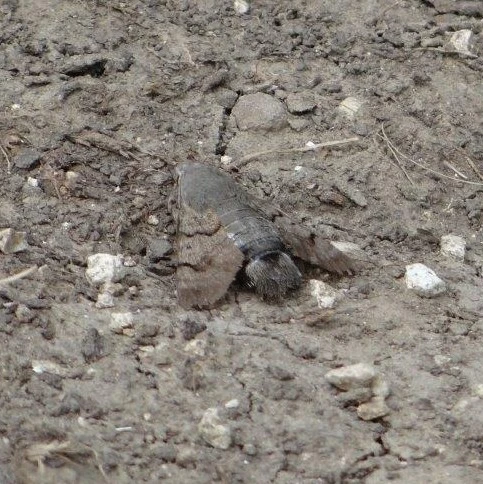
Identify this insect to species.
Macroglossum stellatarum
